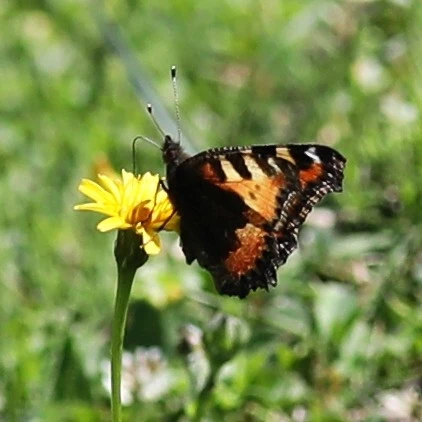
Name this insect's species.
Aglais urticae
